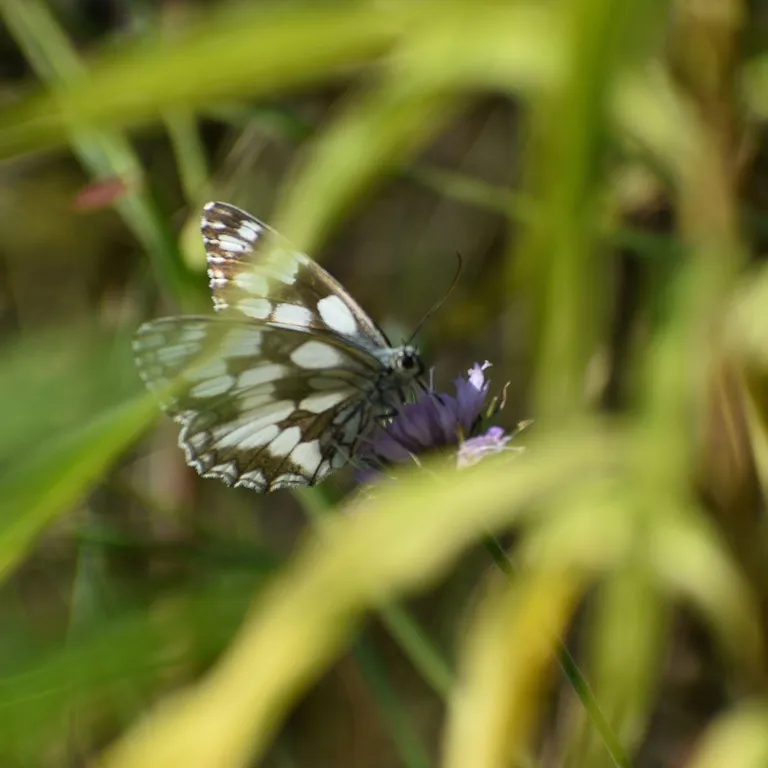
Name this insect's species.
Melanargia galathea
